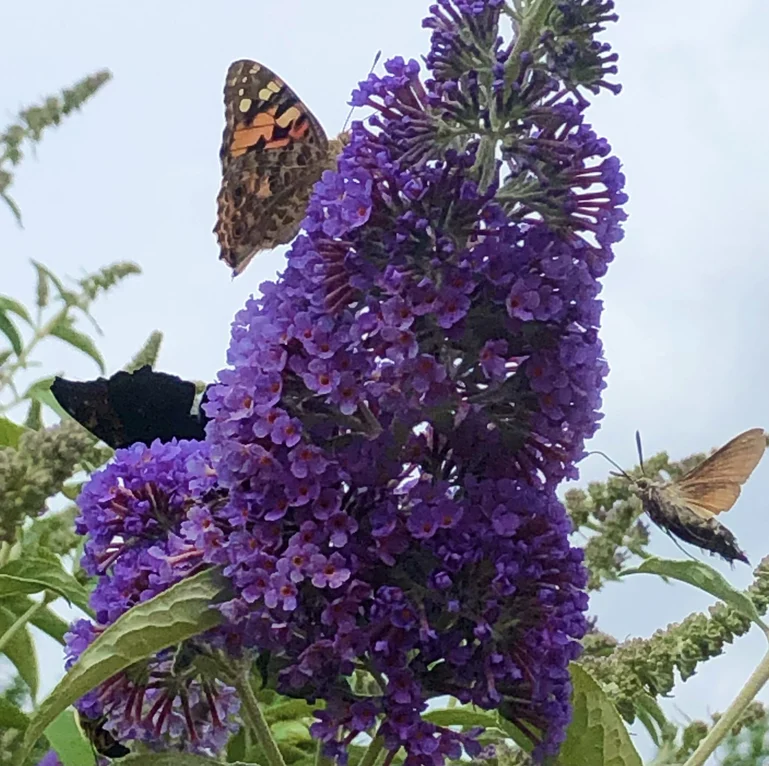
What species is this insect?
Vanessa cardui
